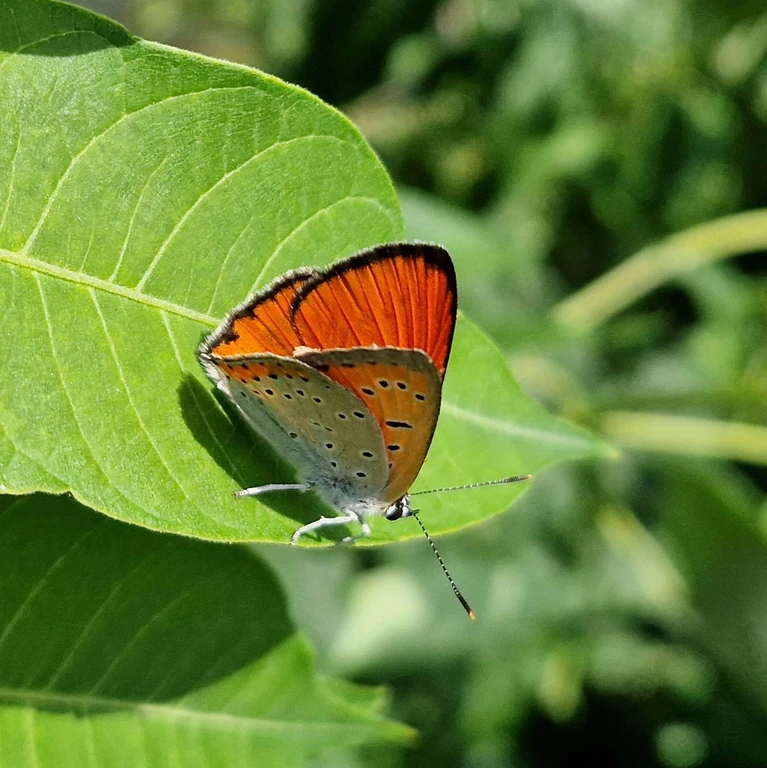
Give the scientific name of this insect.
Lycaena dispar
